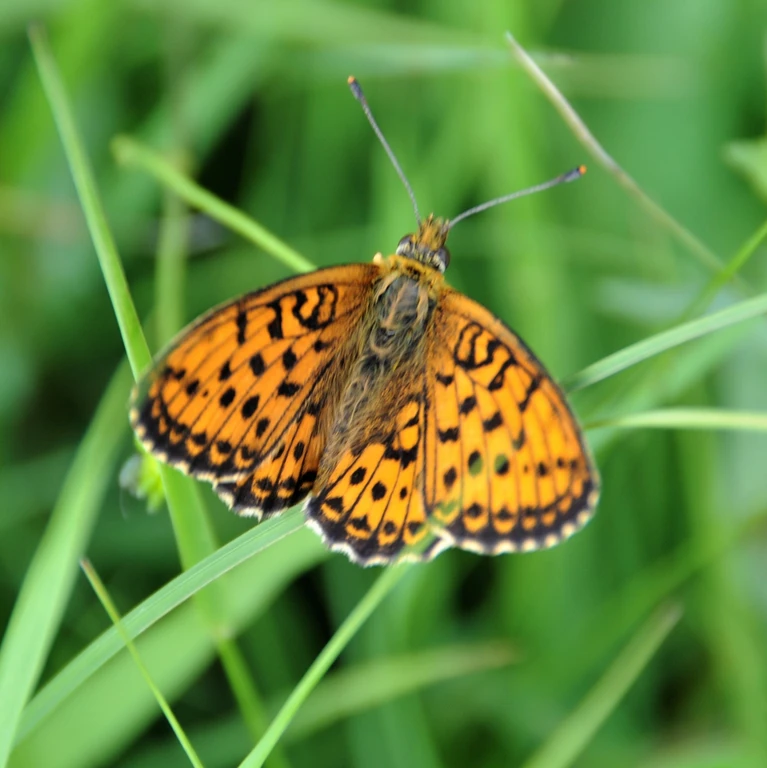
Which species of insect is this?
Brenthis ino
